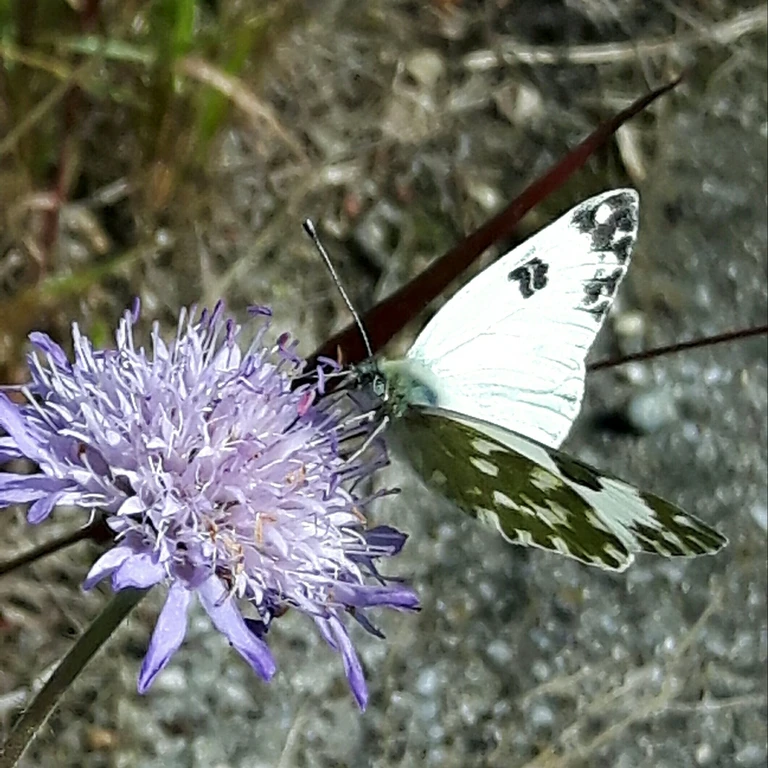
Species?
Pontia edusa
